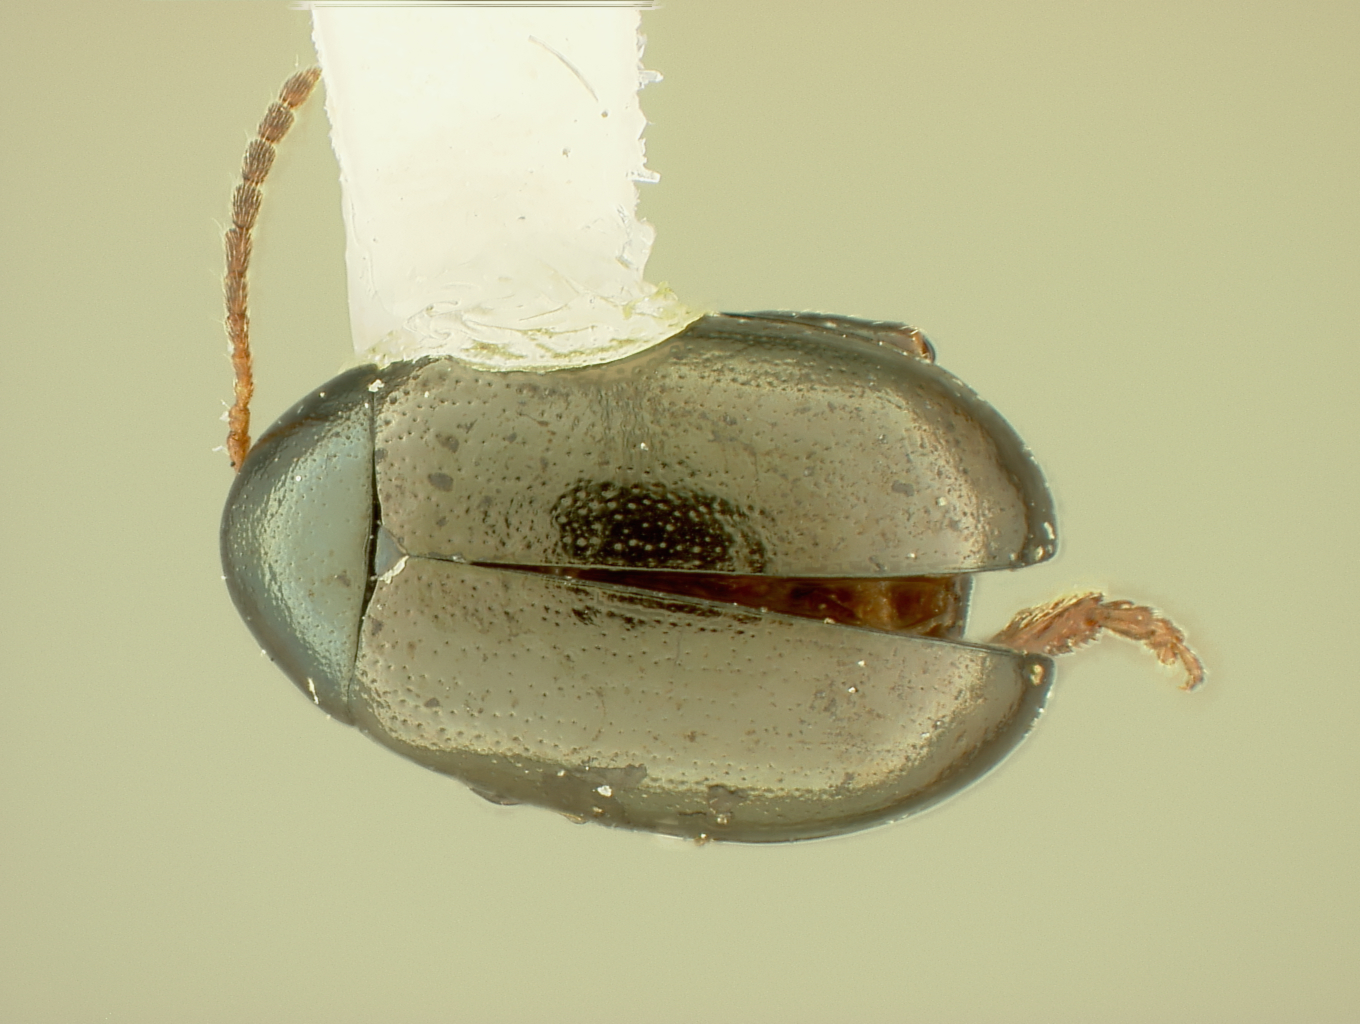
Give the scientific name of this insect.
Dibolia obscura
